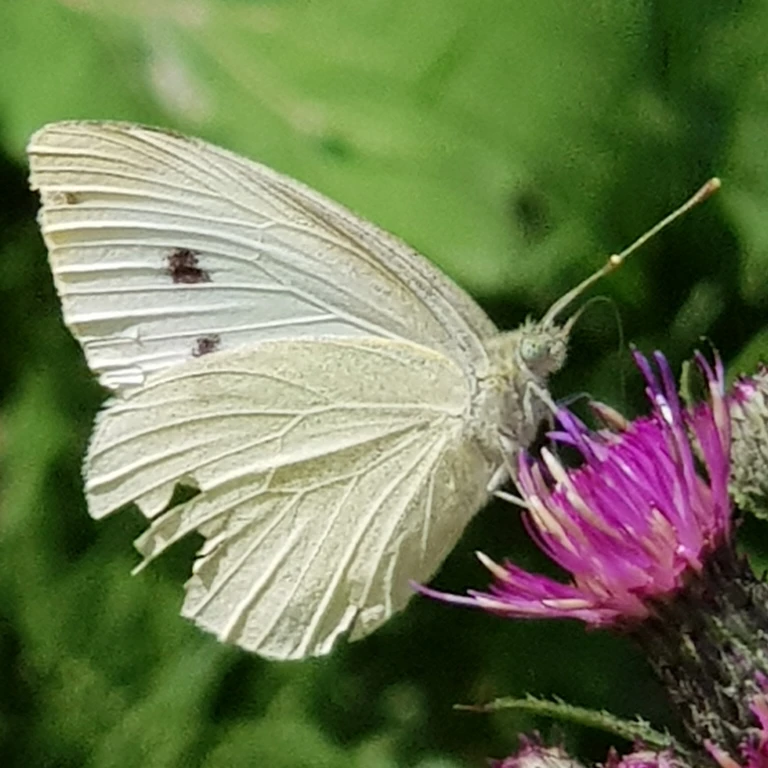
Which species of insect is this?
Pieris rapae
